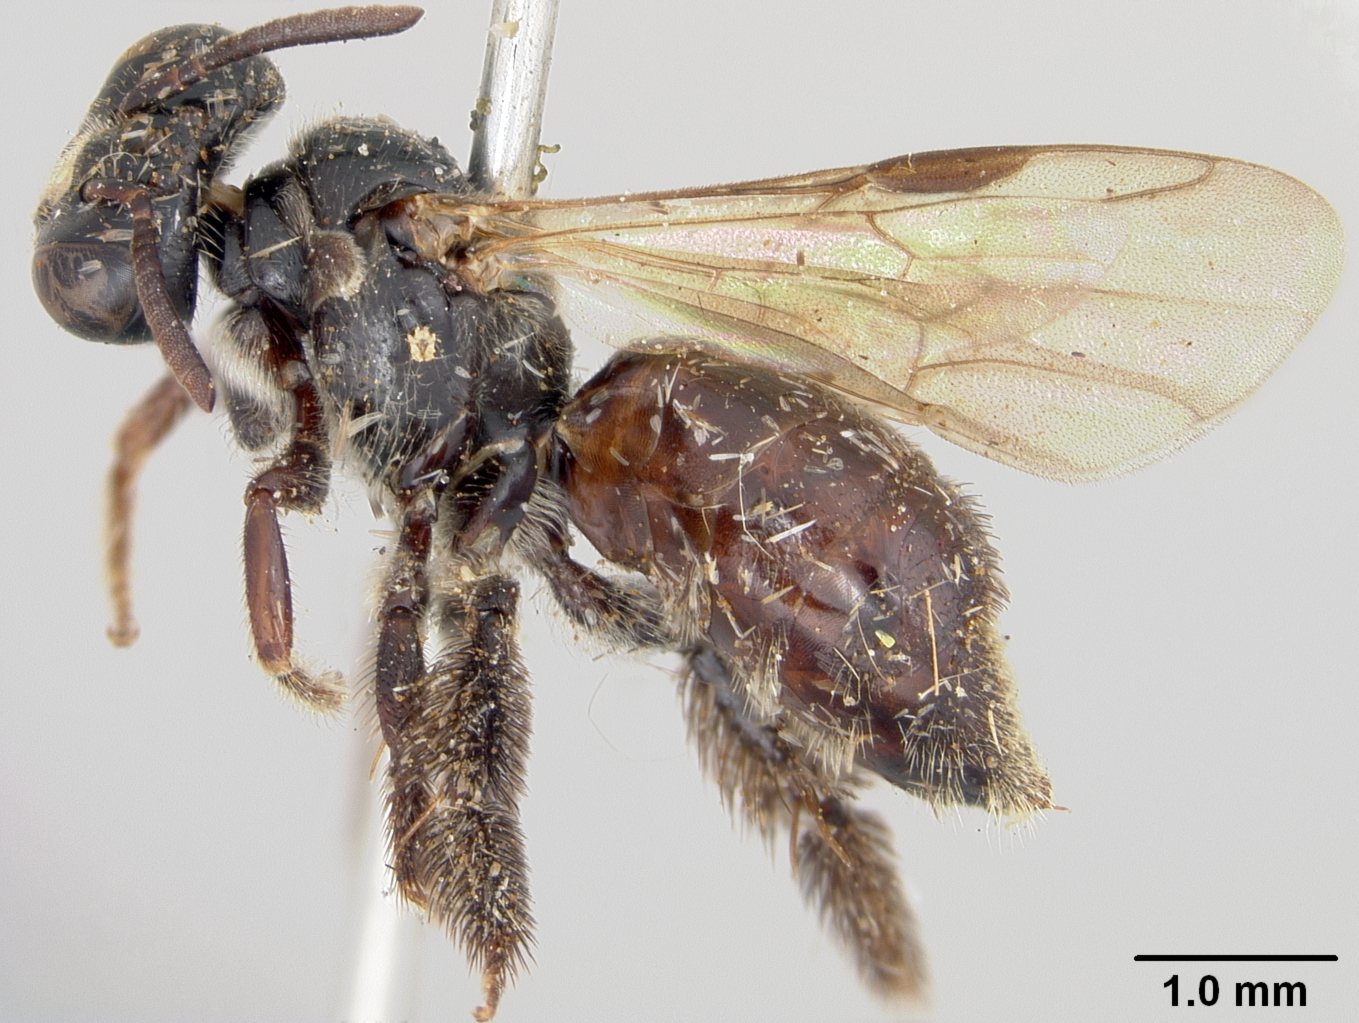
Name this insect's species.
Exoneura insularis
